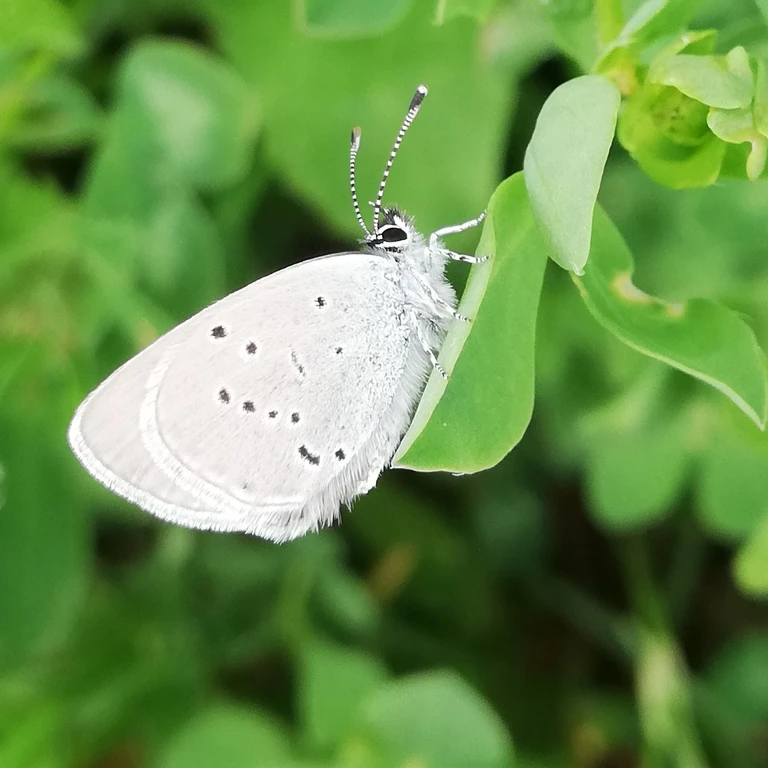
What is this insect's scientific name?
Cupido minimus
